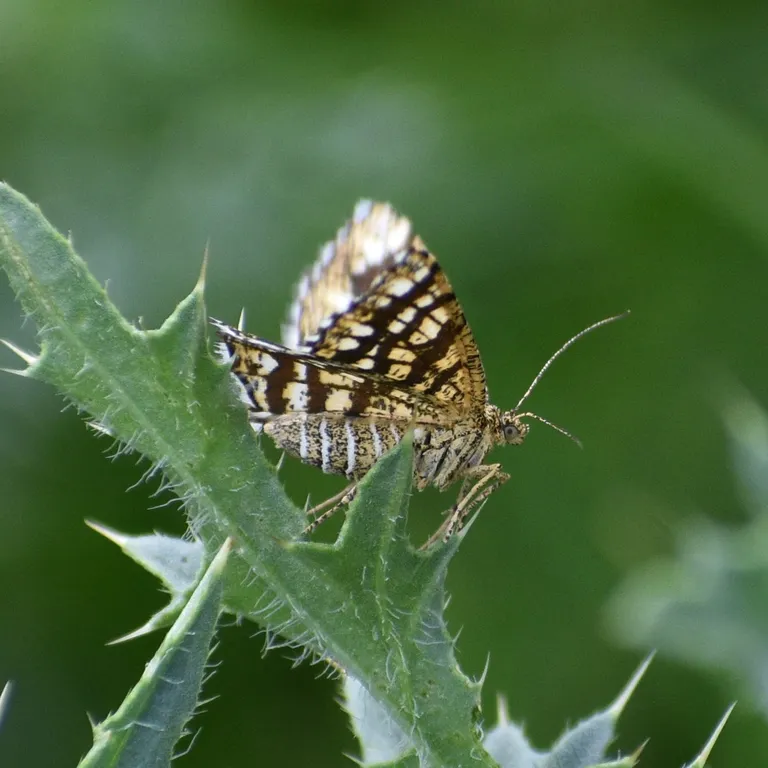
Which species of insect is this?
Chiasmia clathrata
